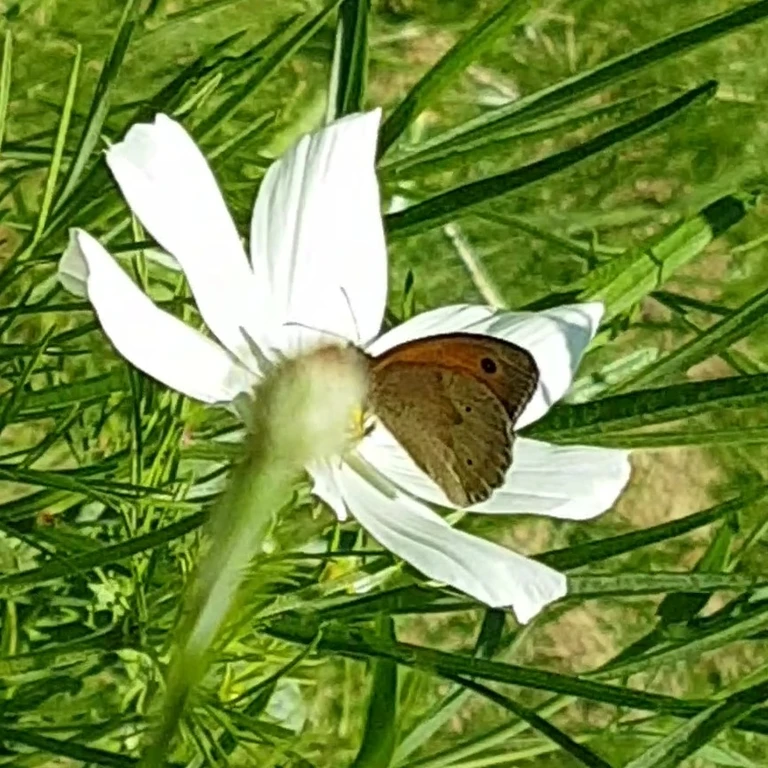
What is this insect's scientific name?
Maniola jurtina
